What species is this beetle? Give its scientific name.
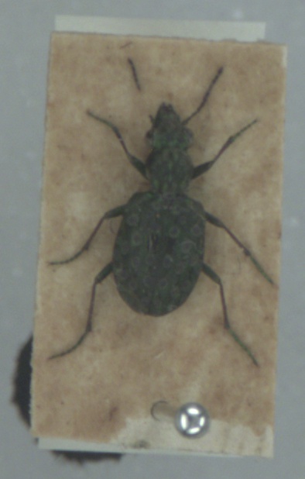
Elaphrus riparius
